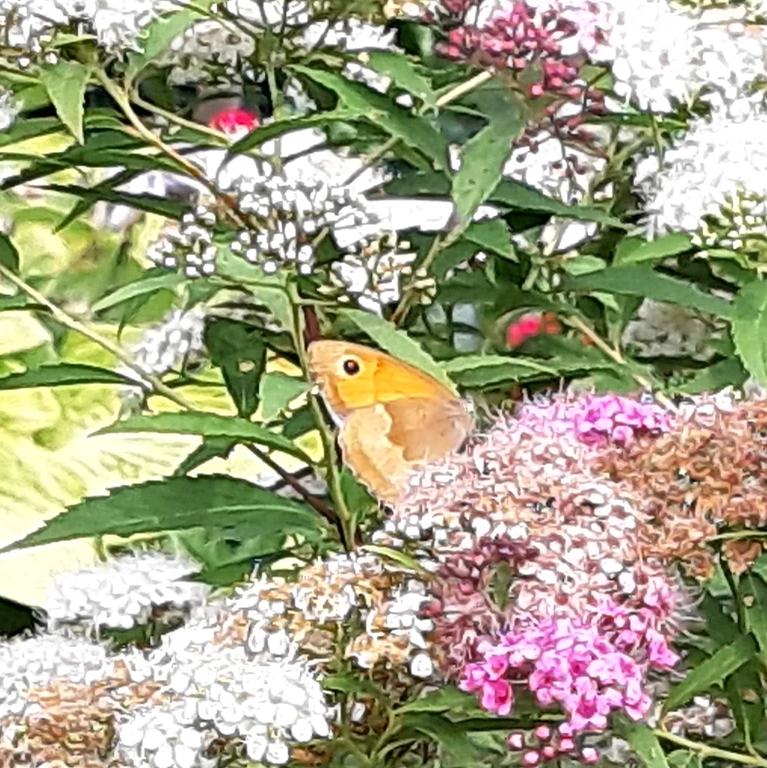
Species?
Maniola jurtina
